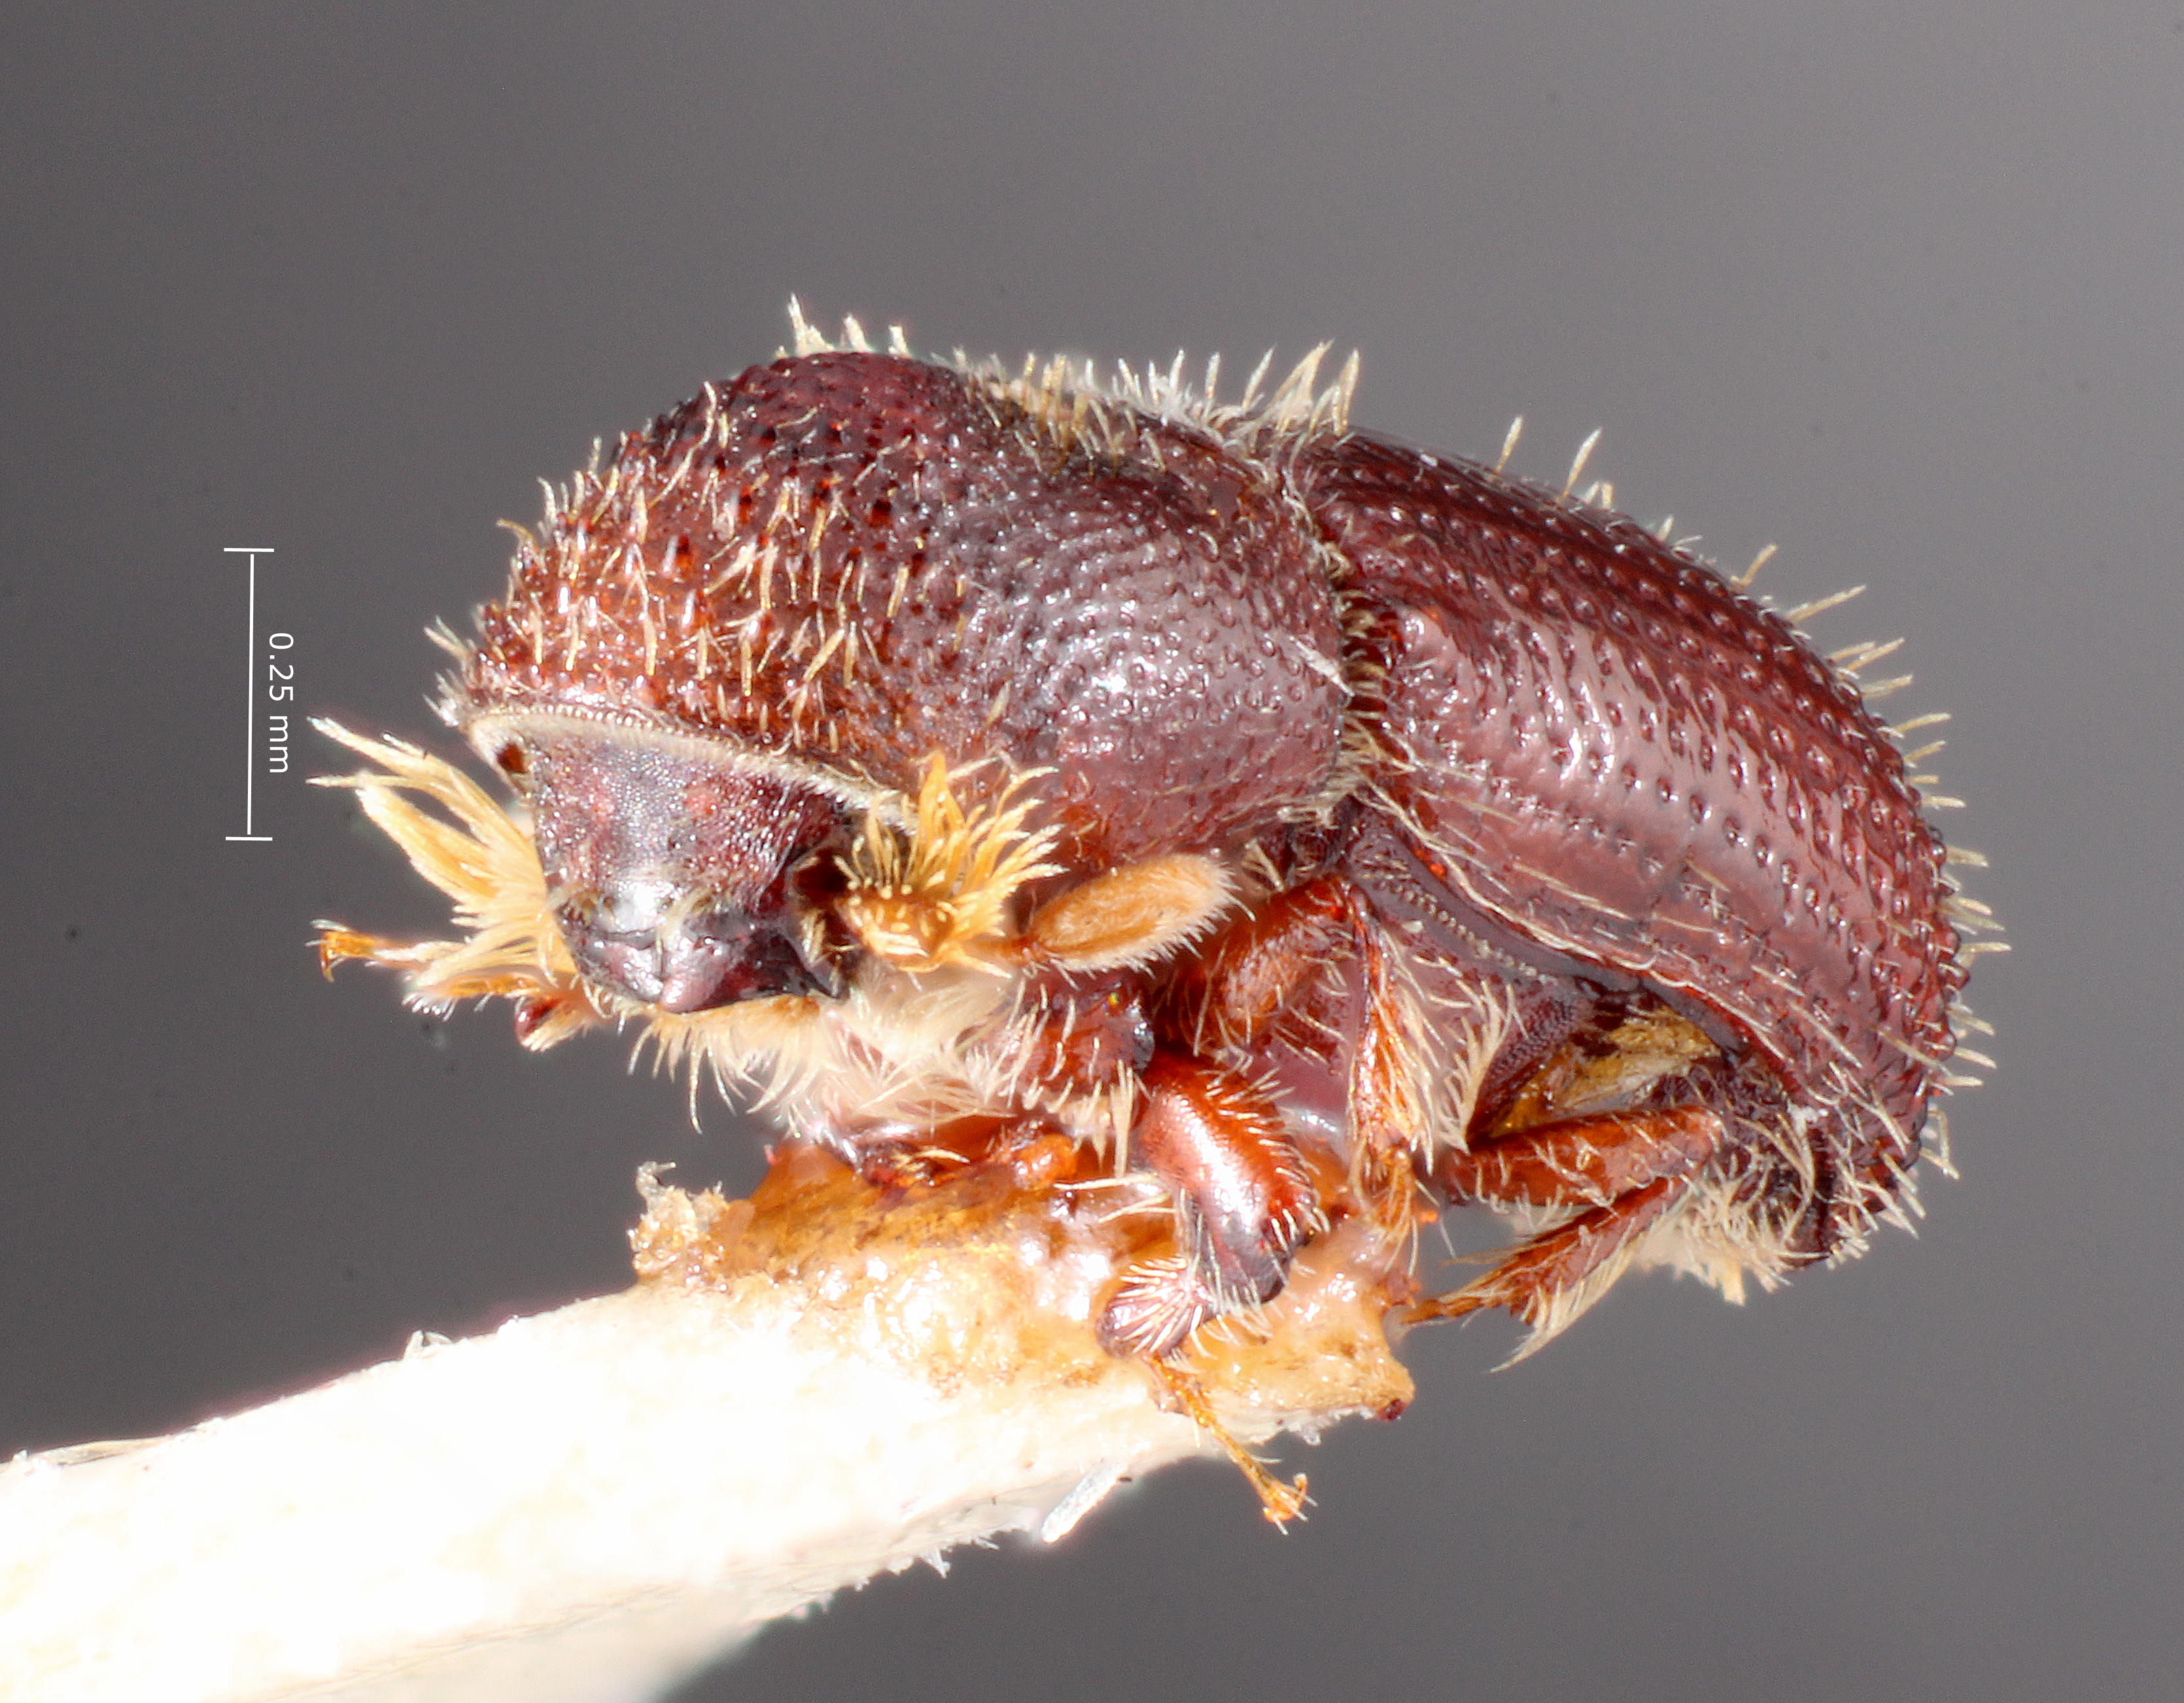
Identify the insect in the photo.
Micracis cubensis
